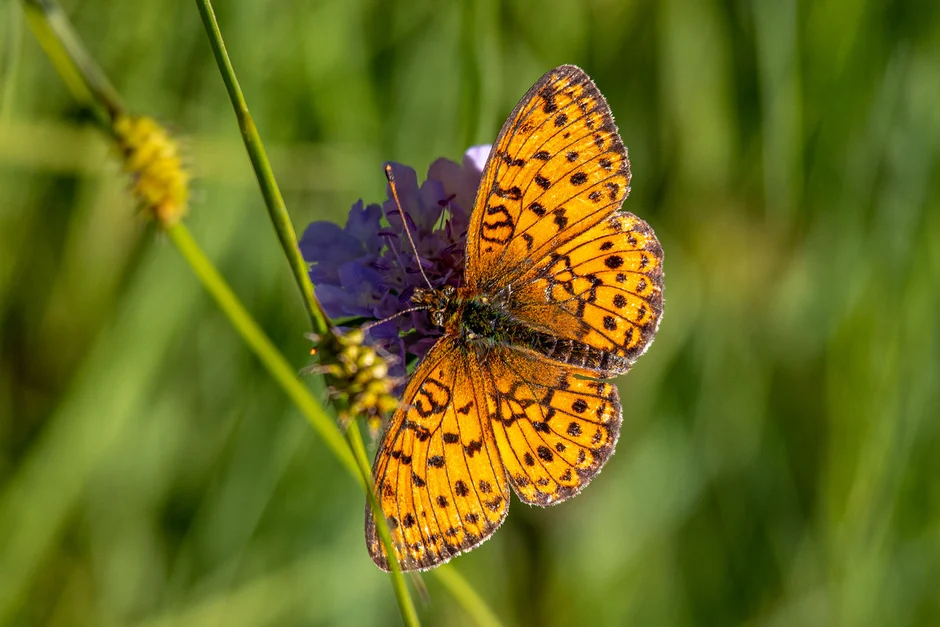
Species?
Brenthis ino
